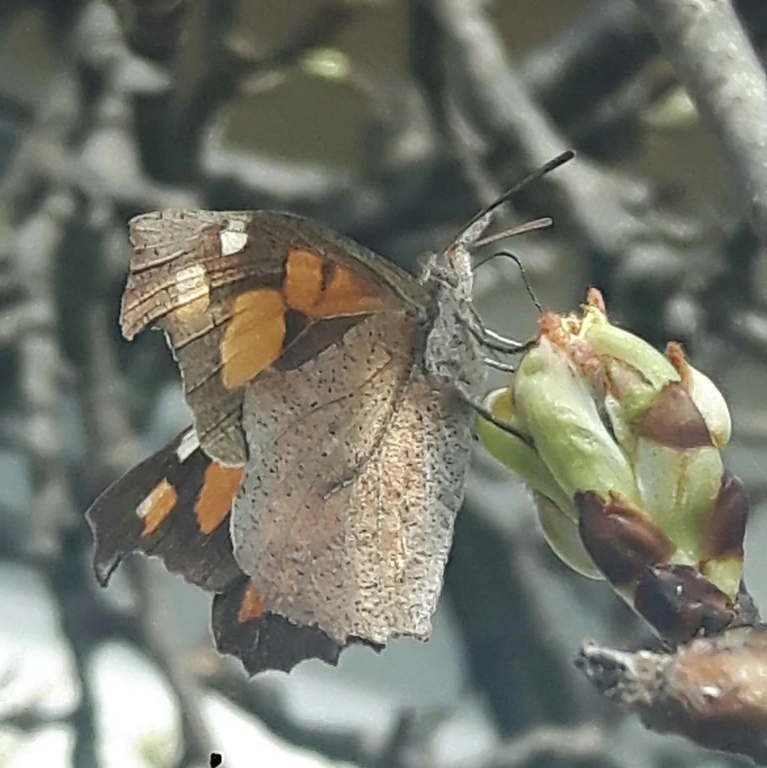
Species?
Libythea celtis
